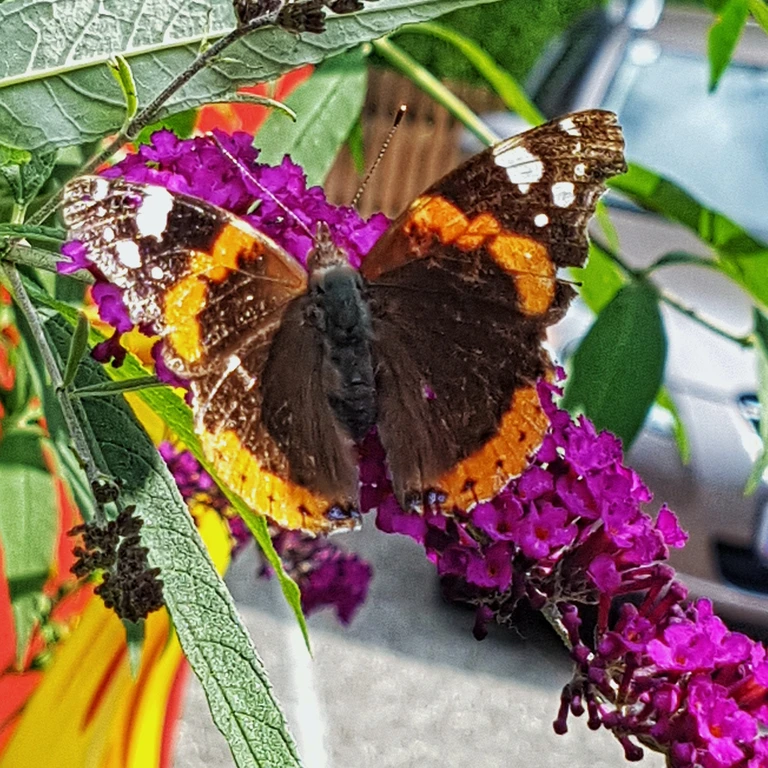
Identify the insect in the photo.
Vanessa atalanta
